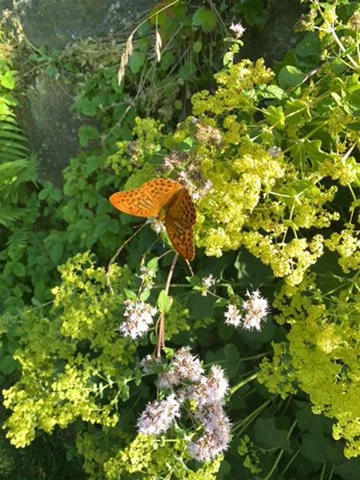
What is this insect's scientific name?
Argynnis paphia
